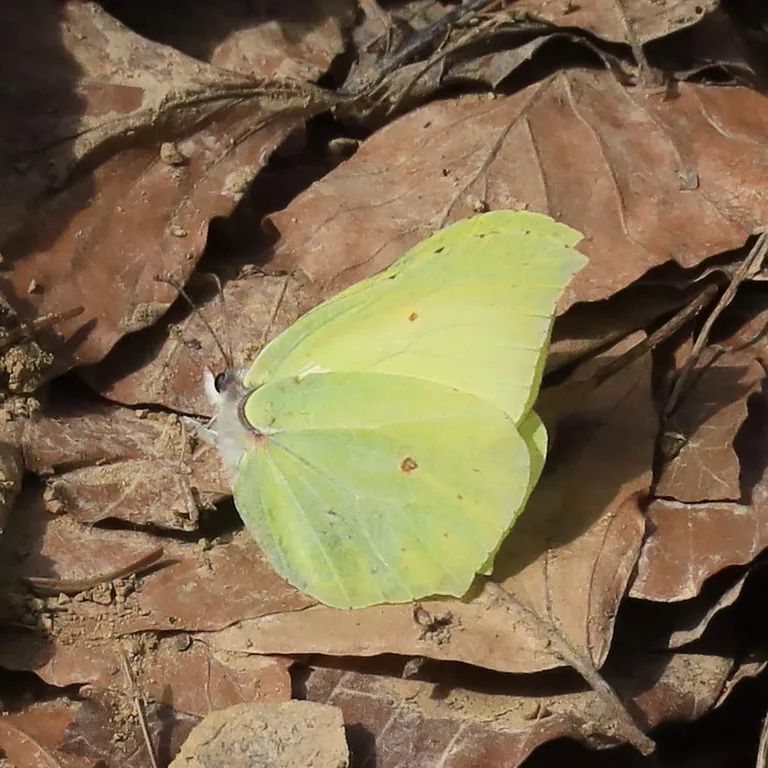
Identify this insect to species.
Gonepteryx rhamni
